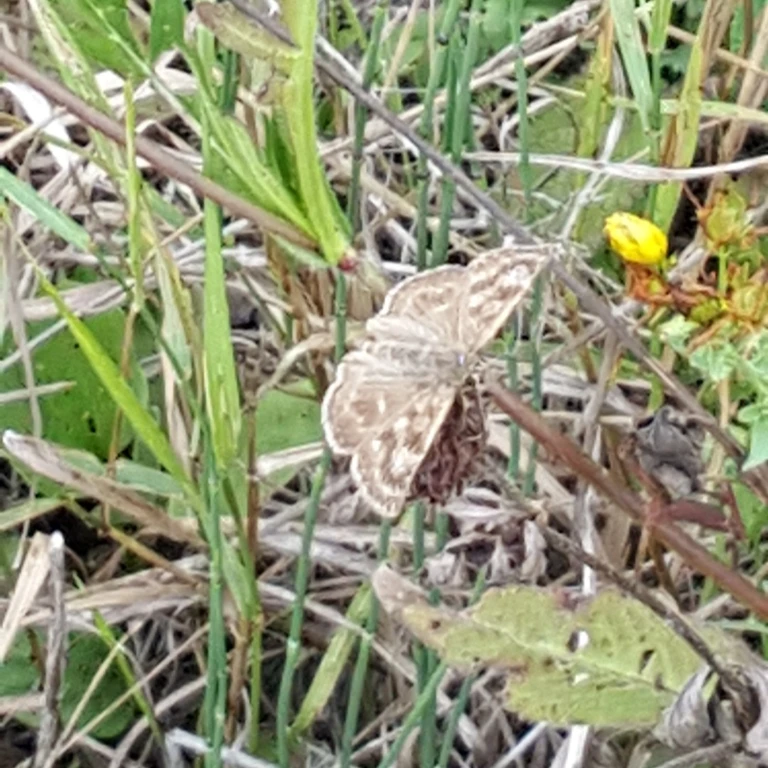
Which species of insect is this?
Erynnis tages
